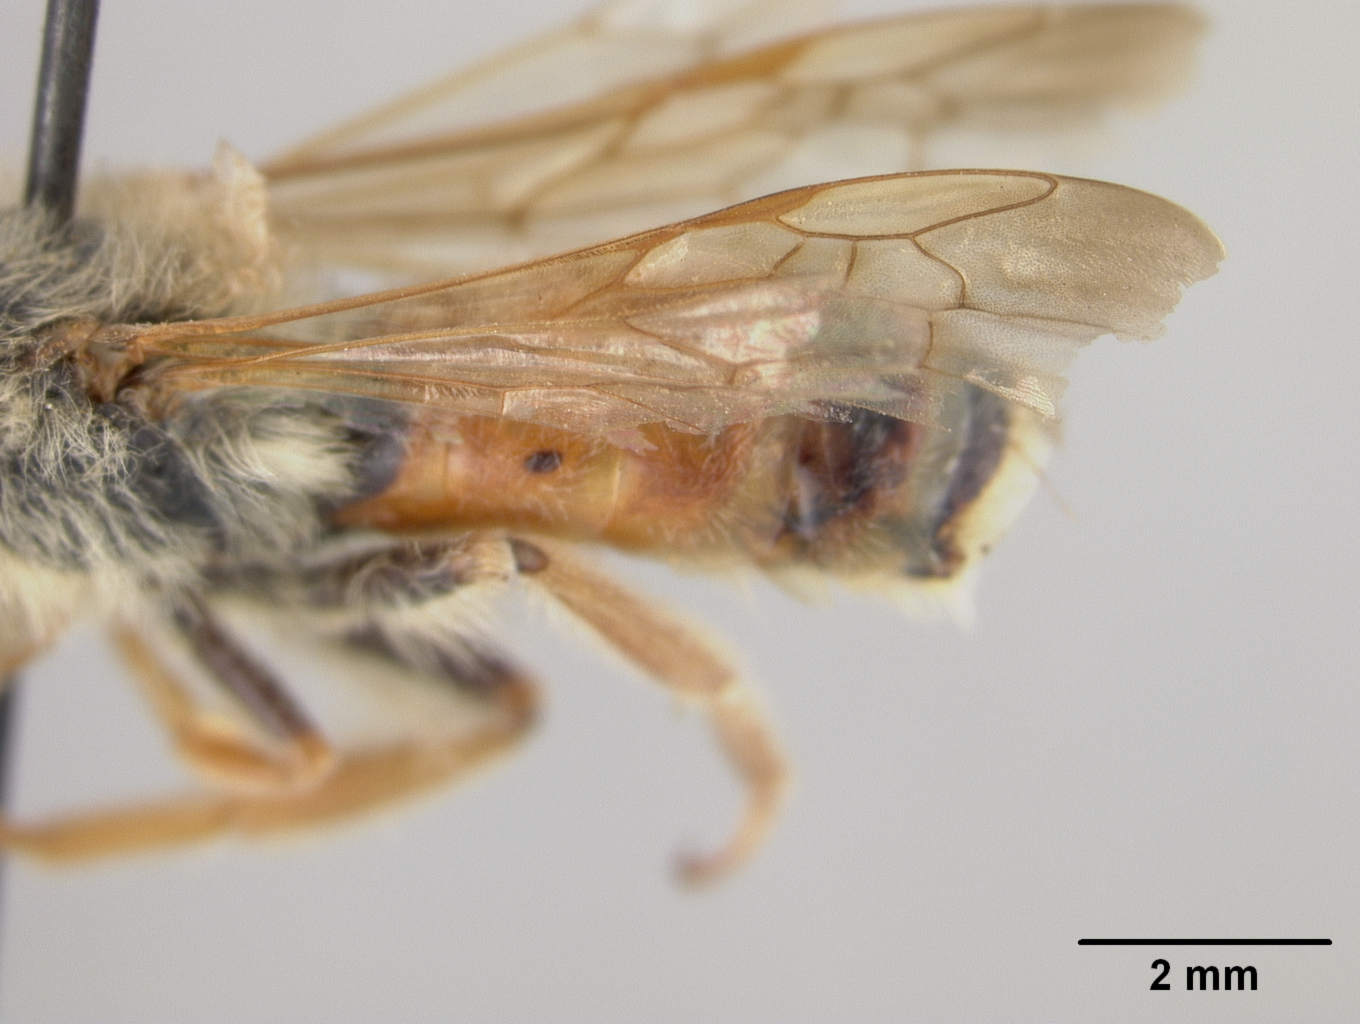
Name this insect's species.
Andrena prunorum
